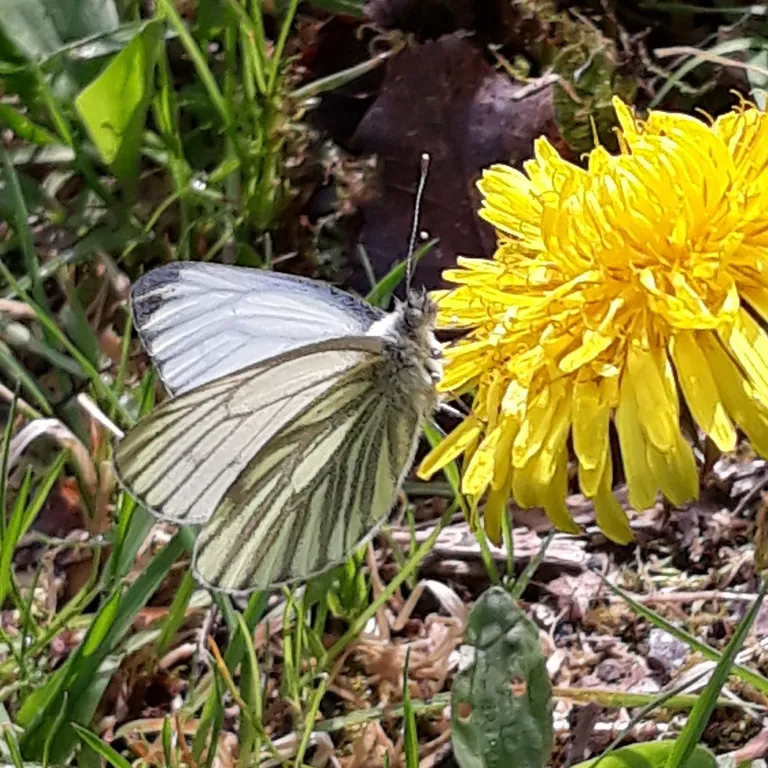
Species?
Pieris napi
